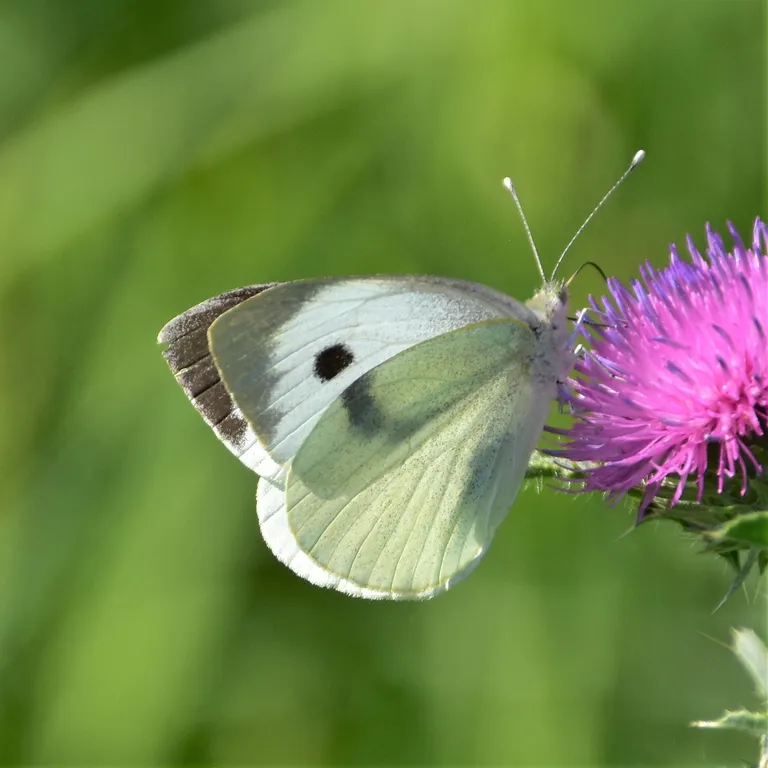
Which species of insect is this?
Pieris brassicae
